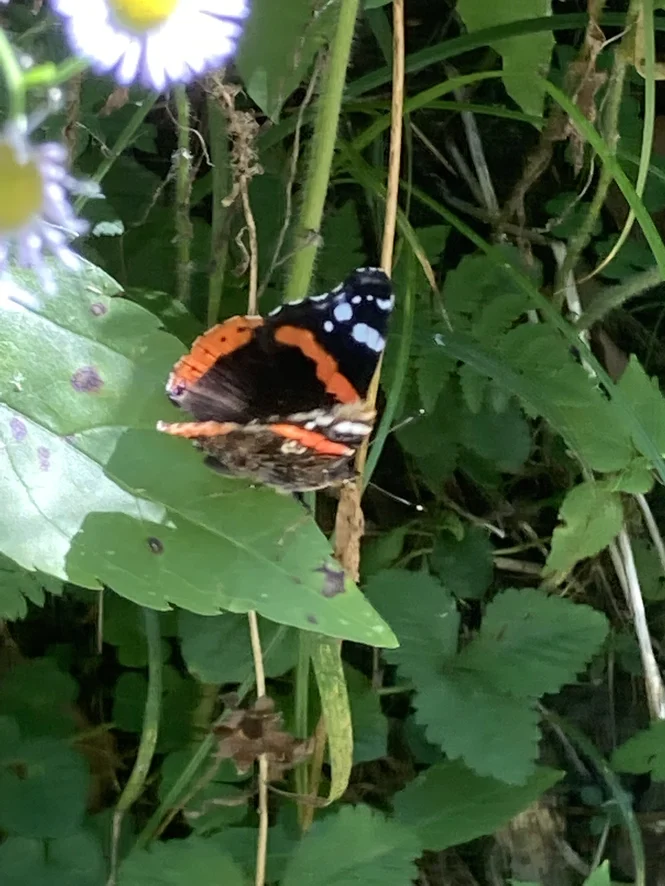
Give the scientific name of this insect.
Vanessa atalanta
